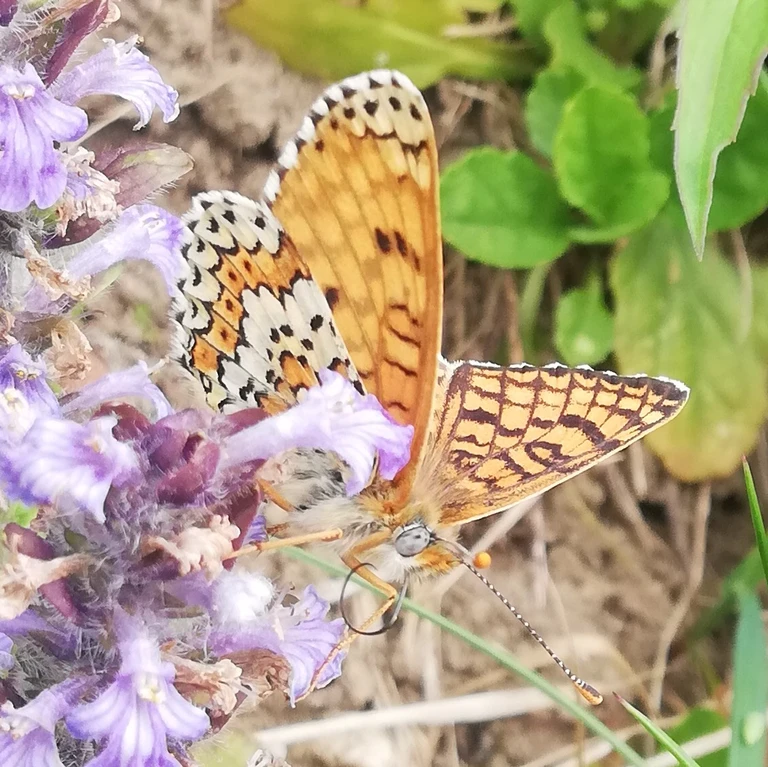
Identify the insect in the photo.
Melitaea cinxia
